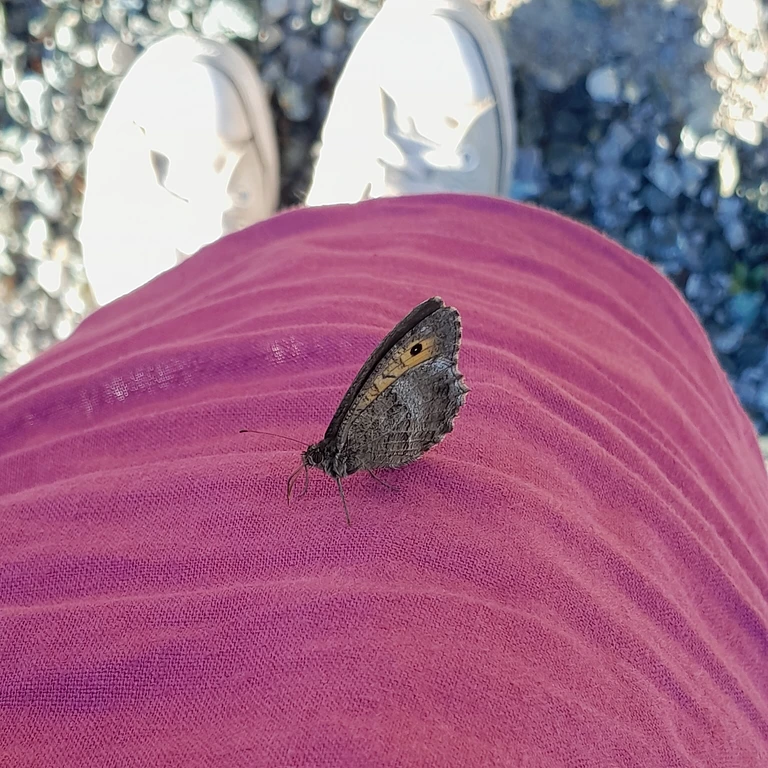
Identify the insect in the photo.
Arethusana arethusa
